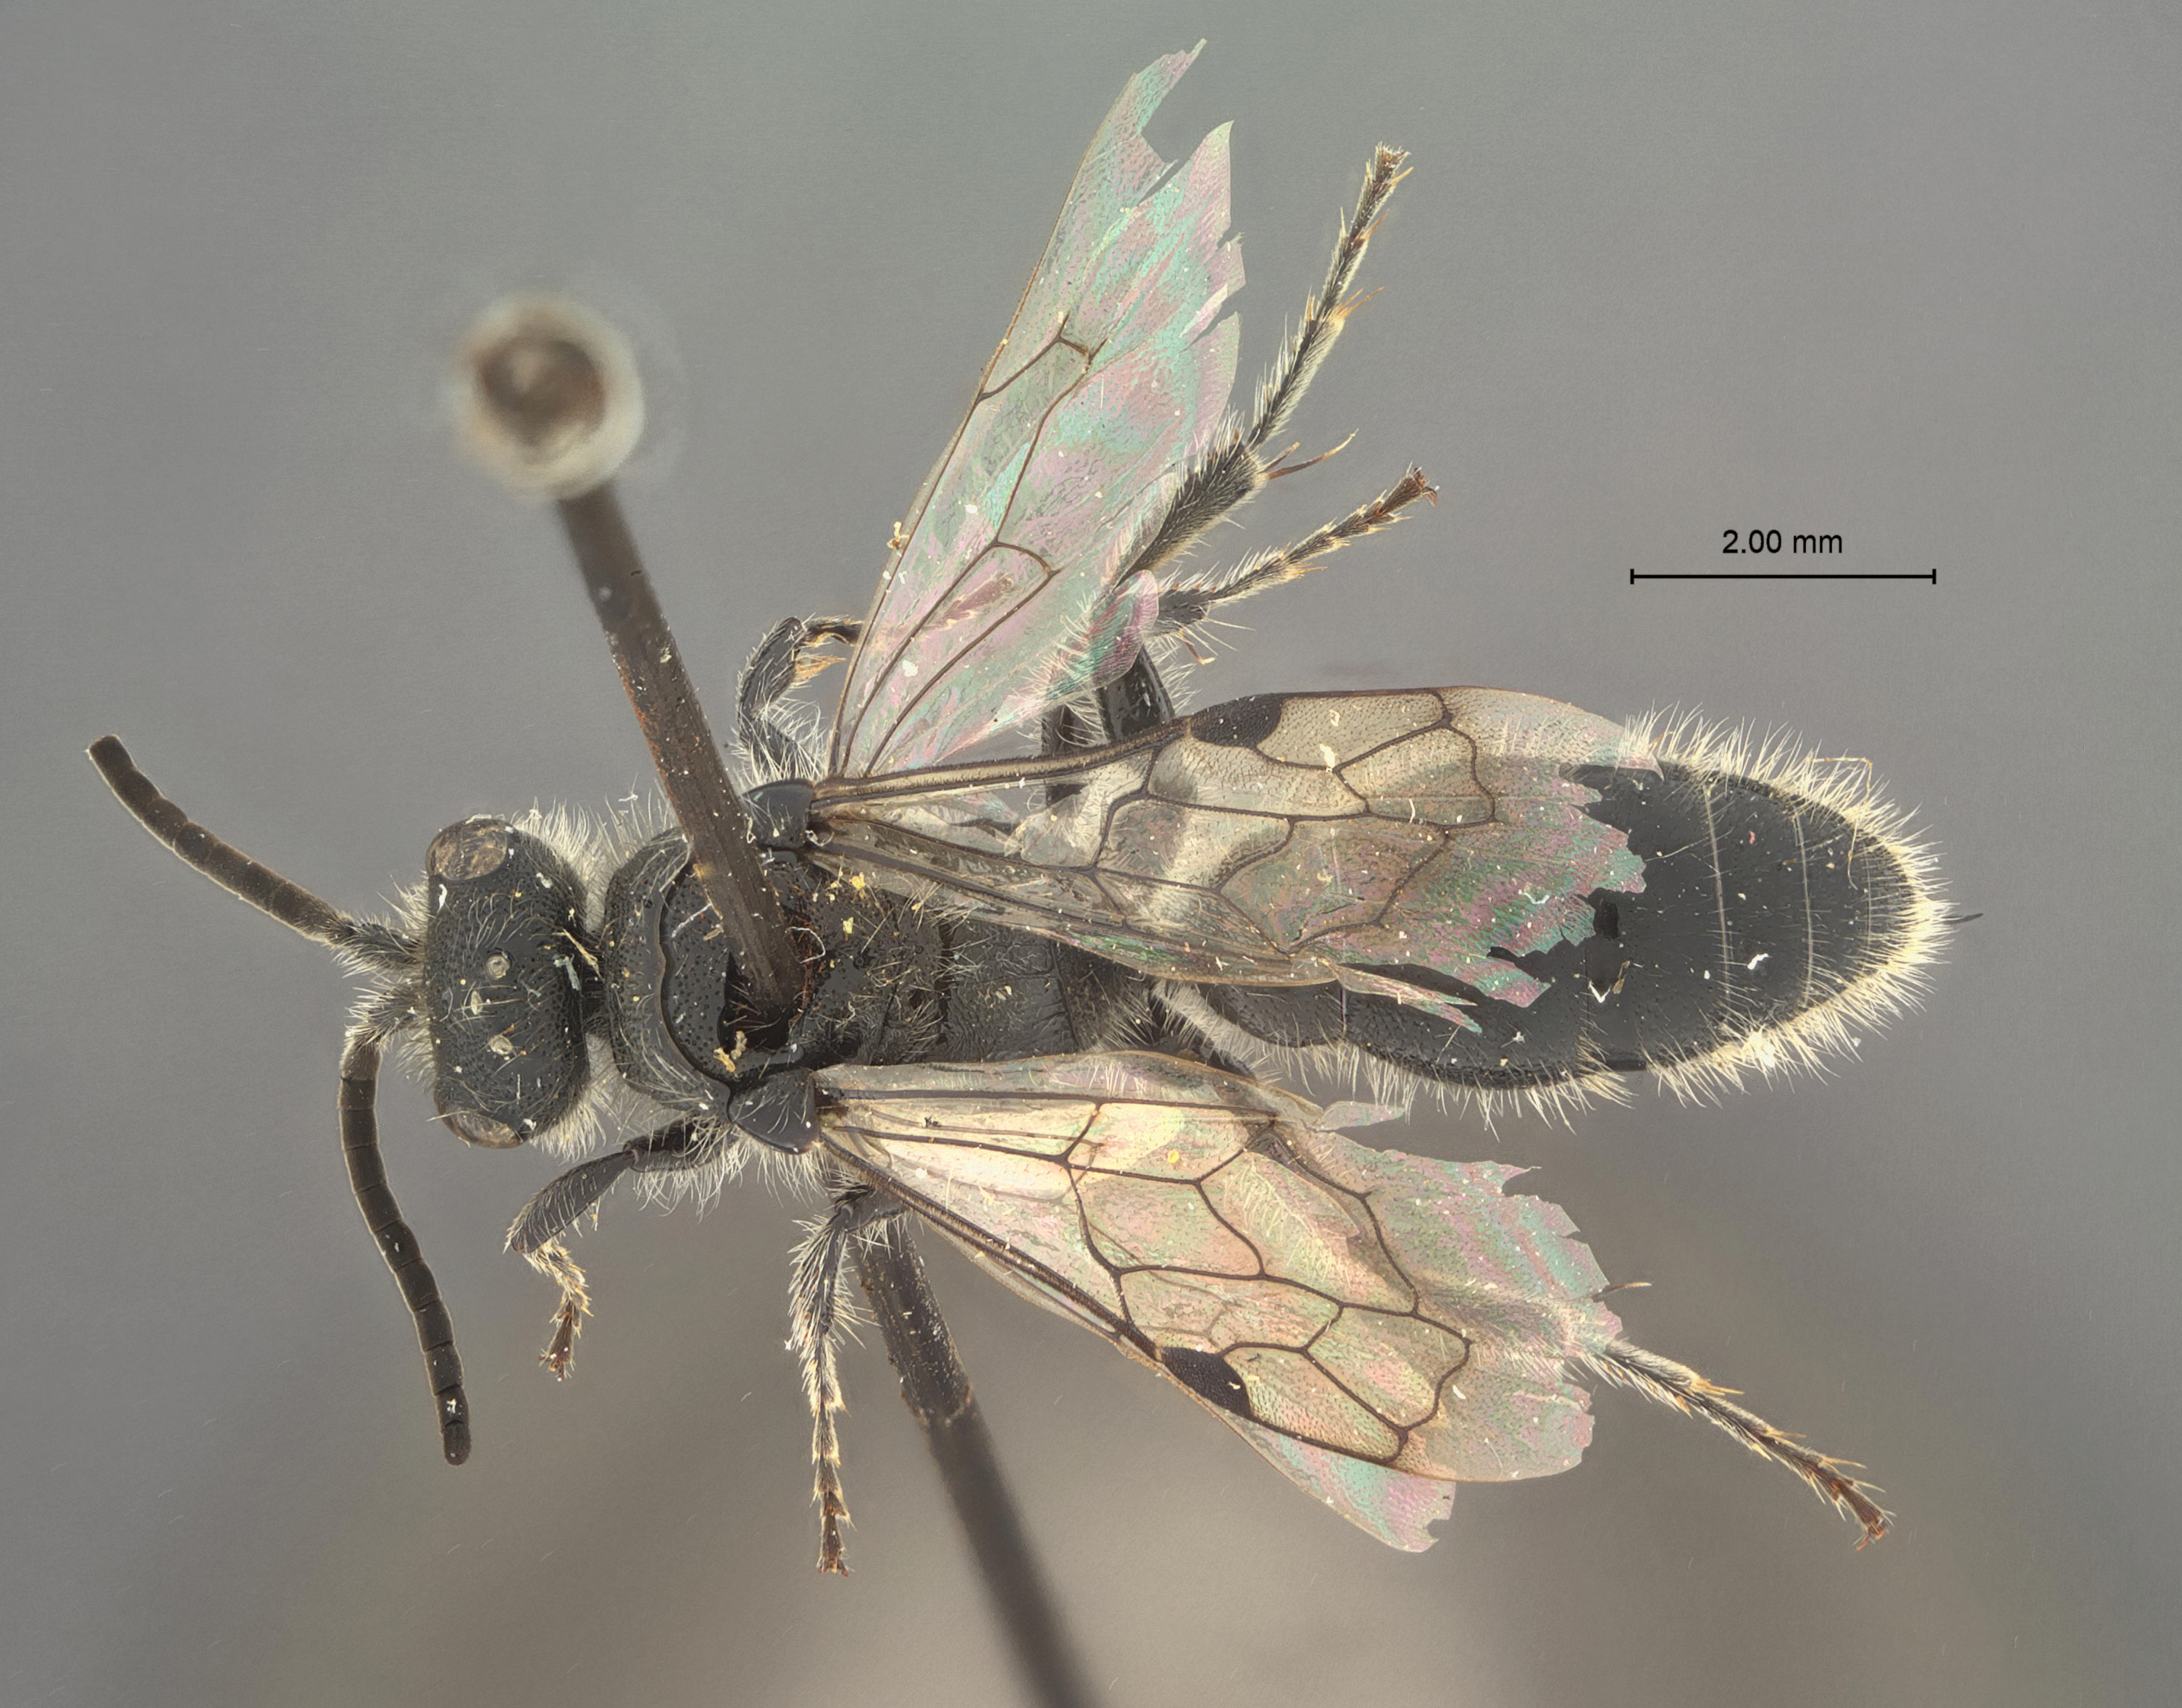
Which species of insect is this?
Tiphia atlacomulcoae
